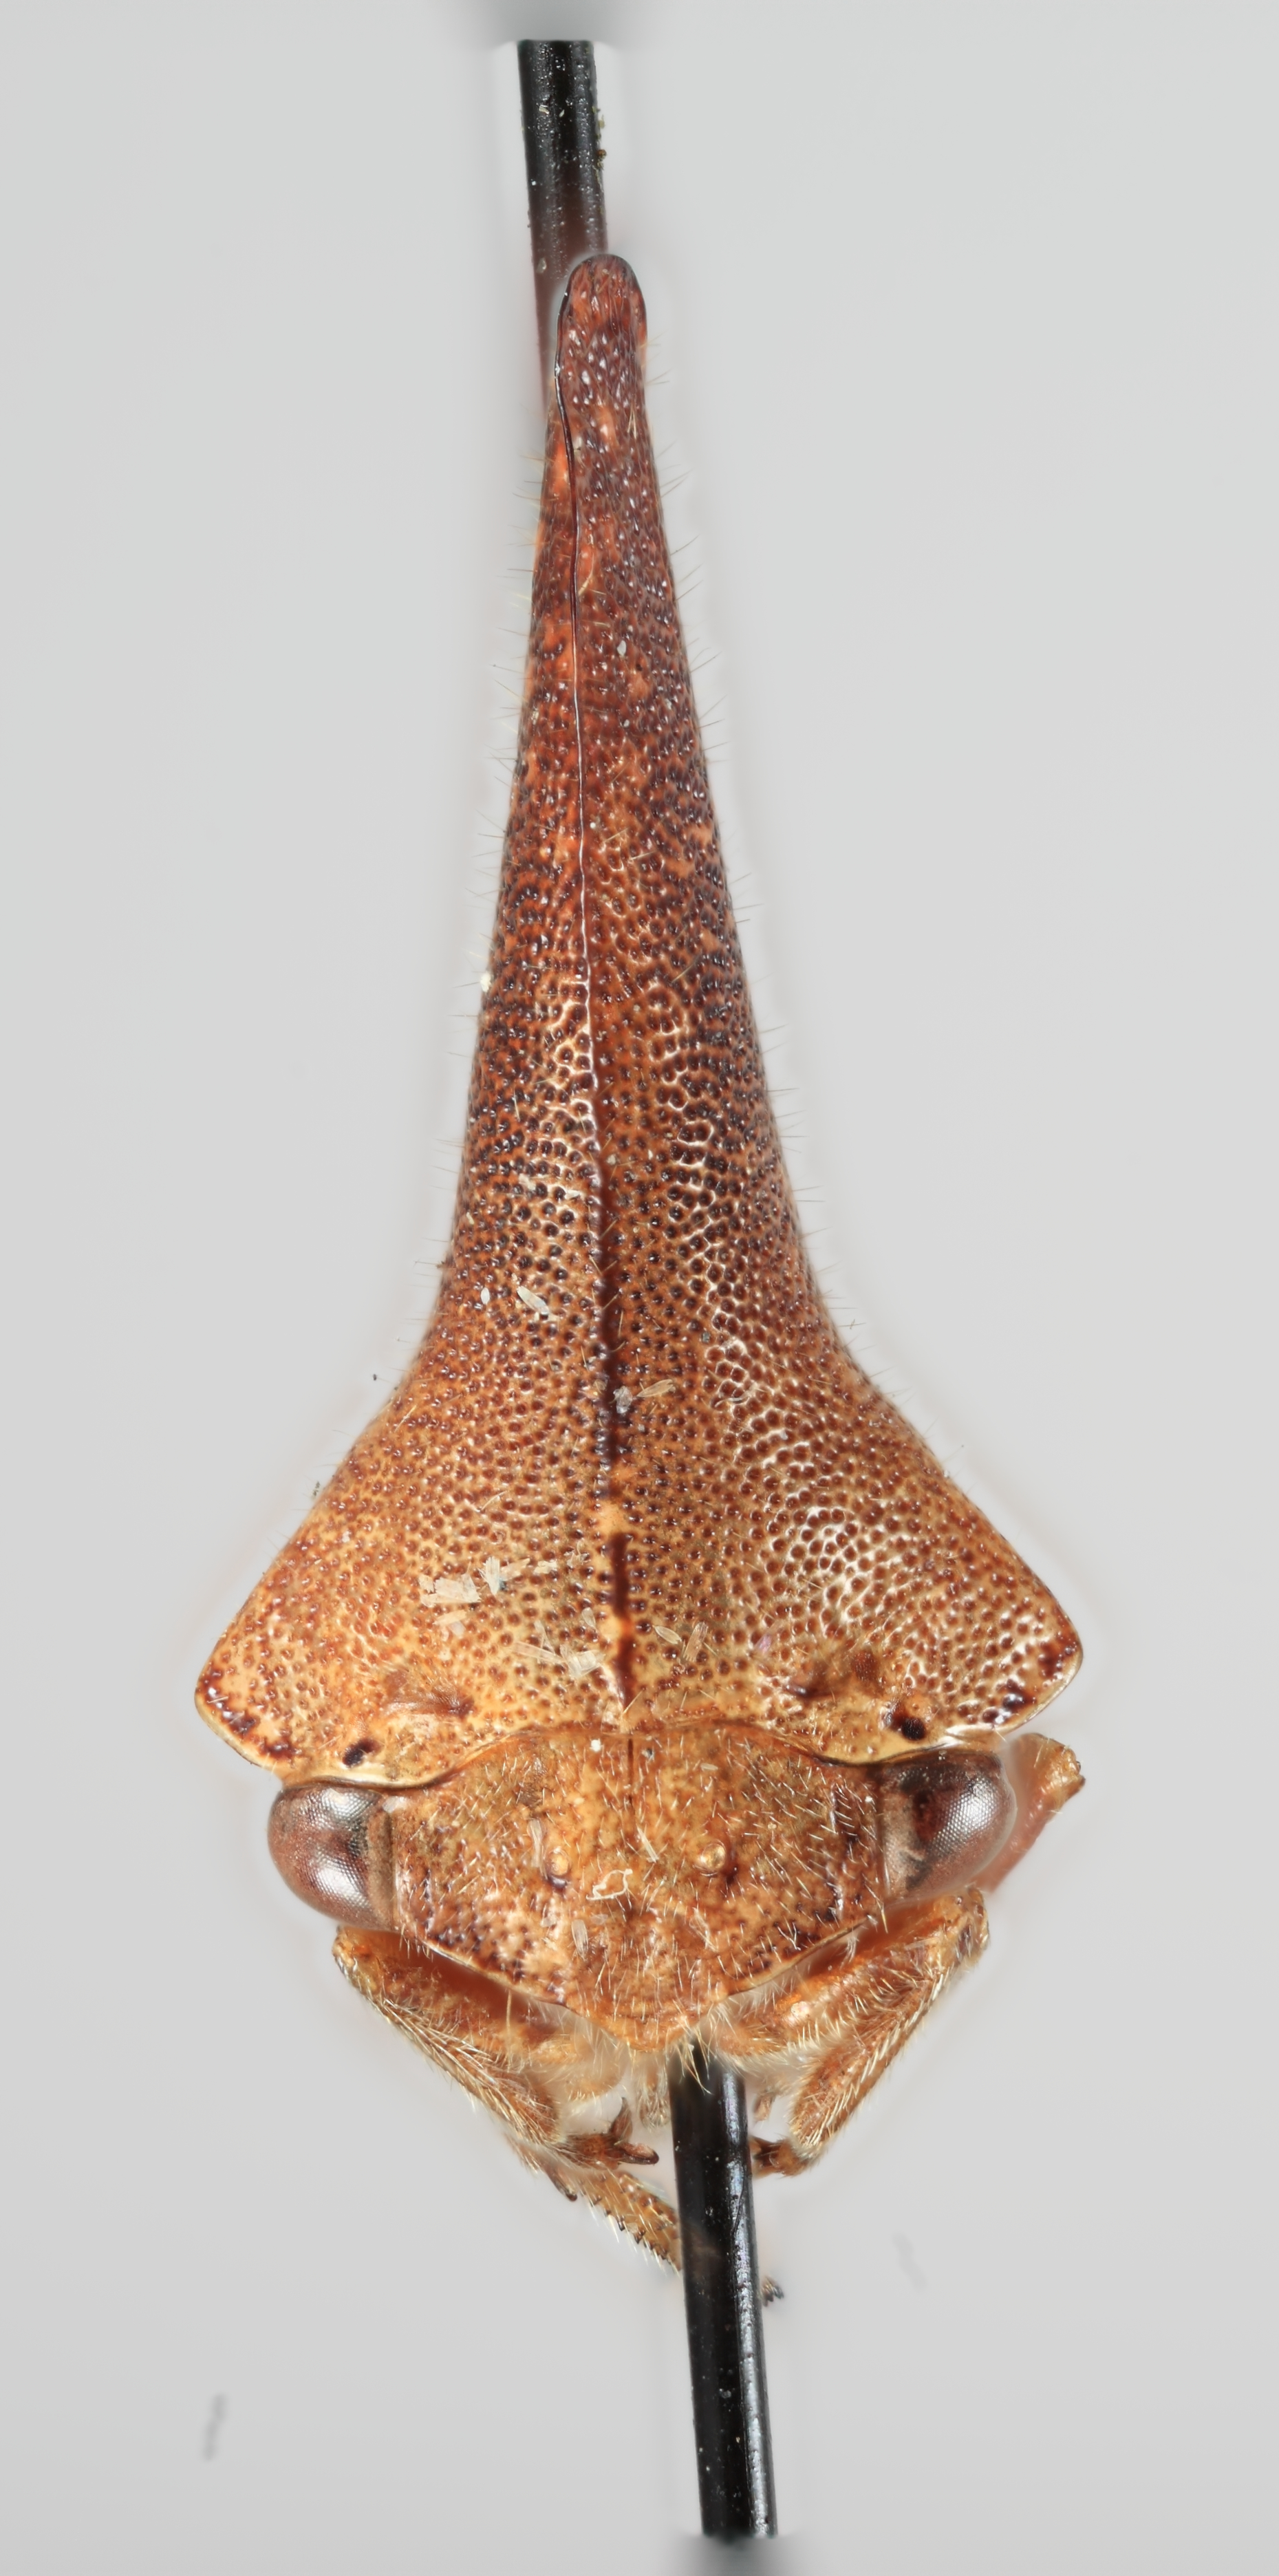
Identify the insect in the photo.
Glossonotus nimbulatus
